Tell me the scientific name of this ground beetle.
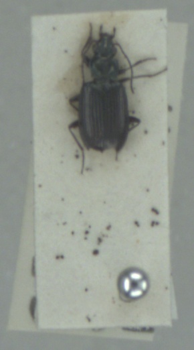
Bembidion prasinum
